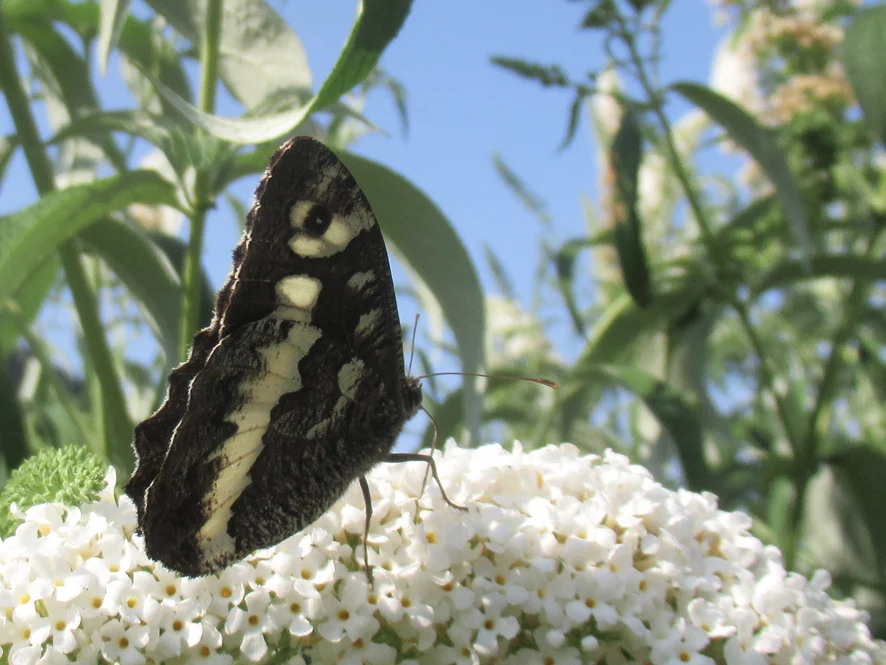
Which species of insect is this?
Brintesia circe
